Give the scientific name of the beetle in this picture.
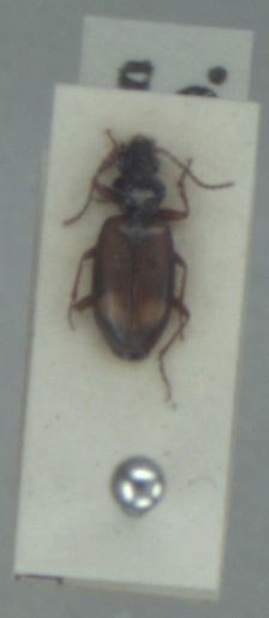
Bembidion saxatile
